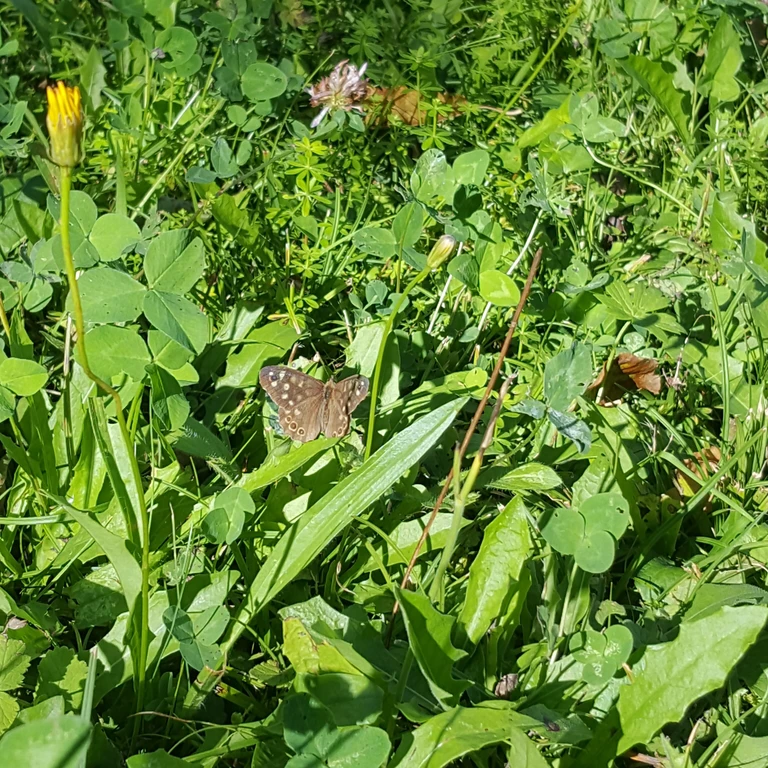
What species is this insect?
Pararge aegeria
